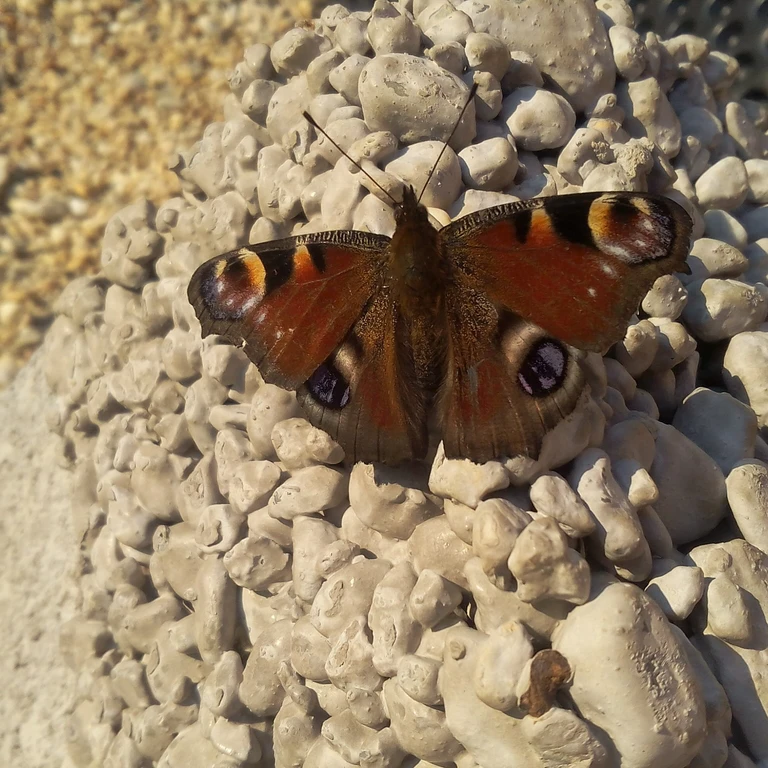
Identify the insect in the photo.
Aglais io
